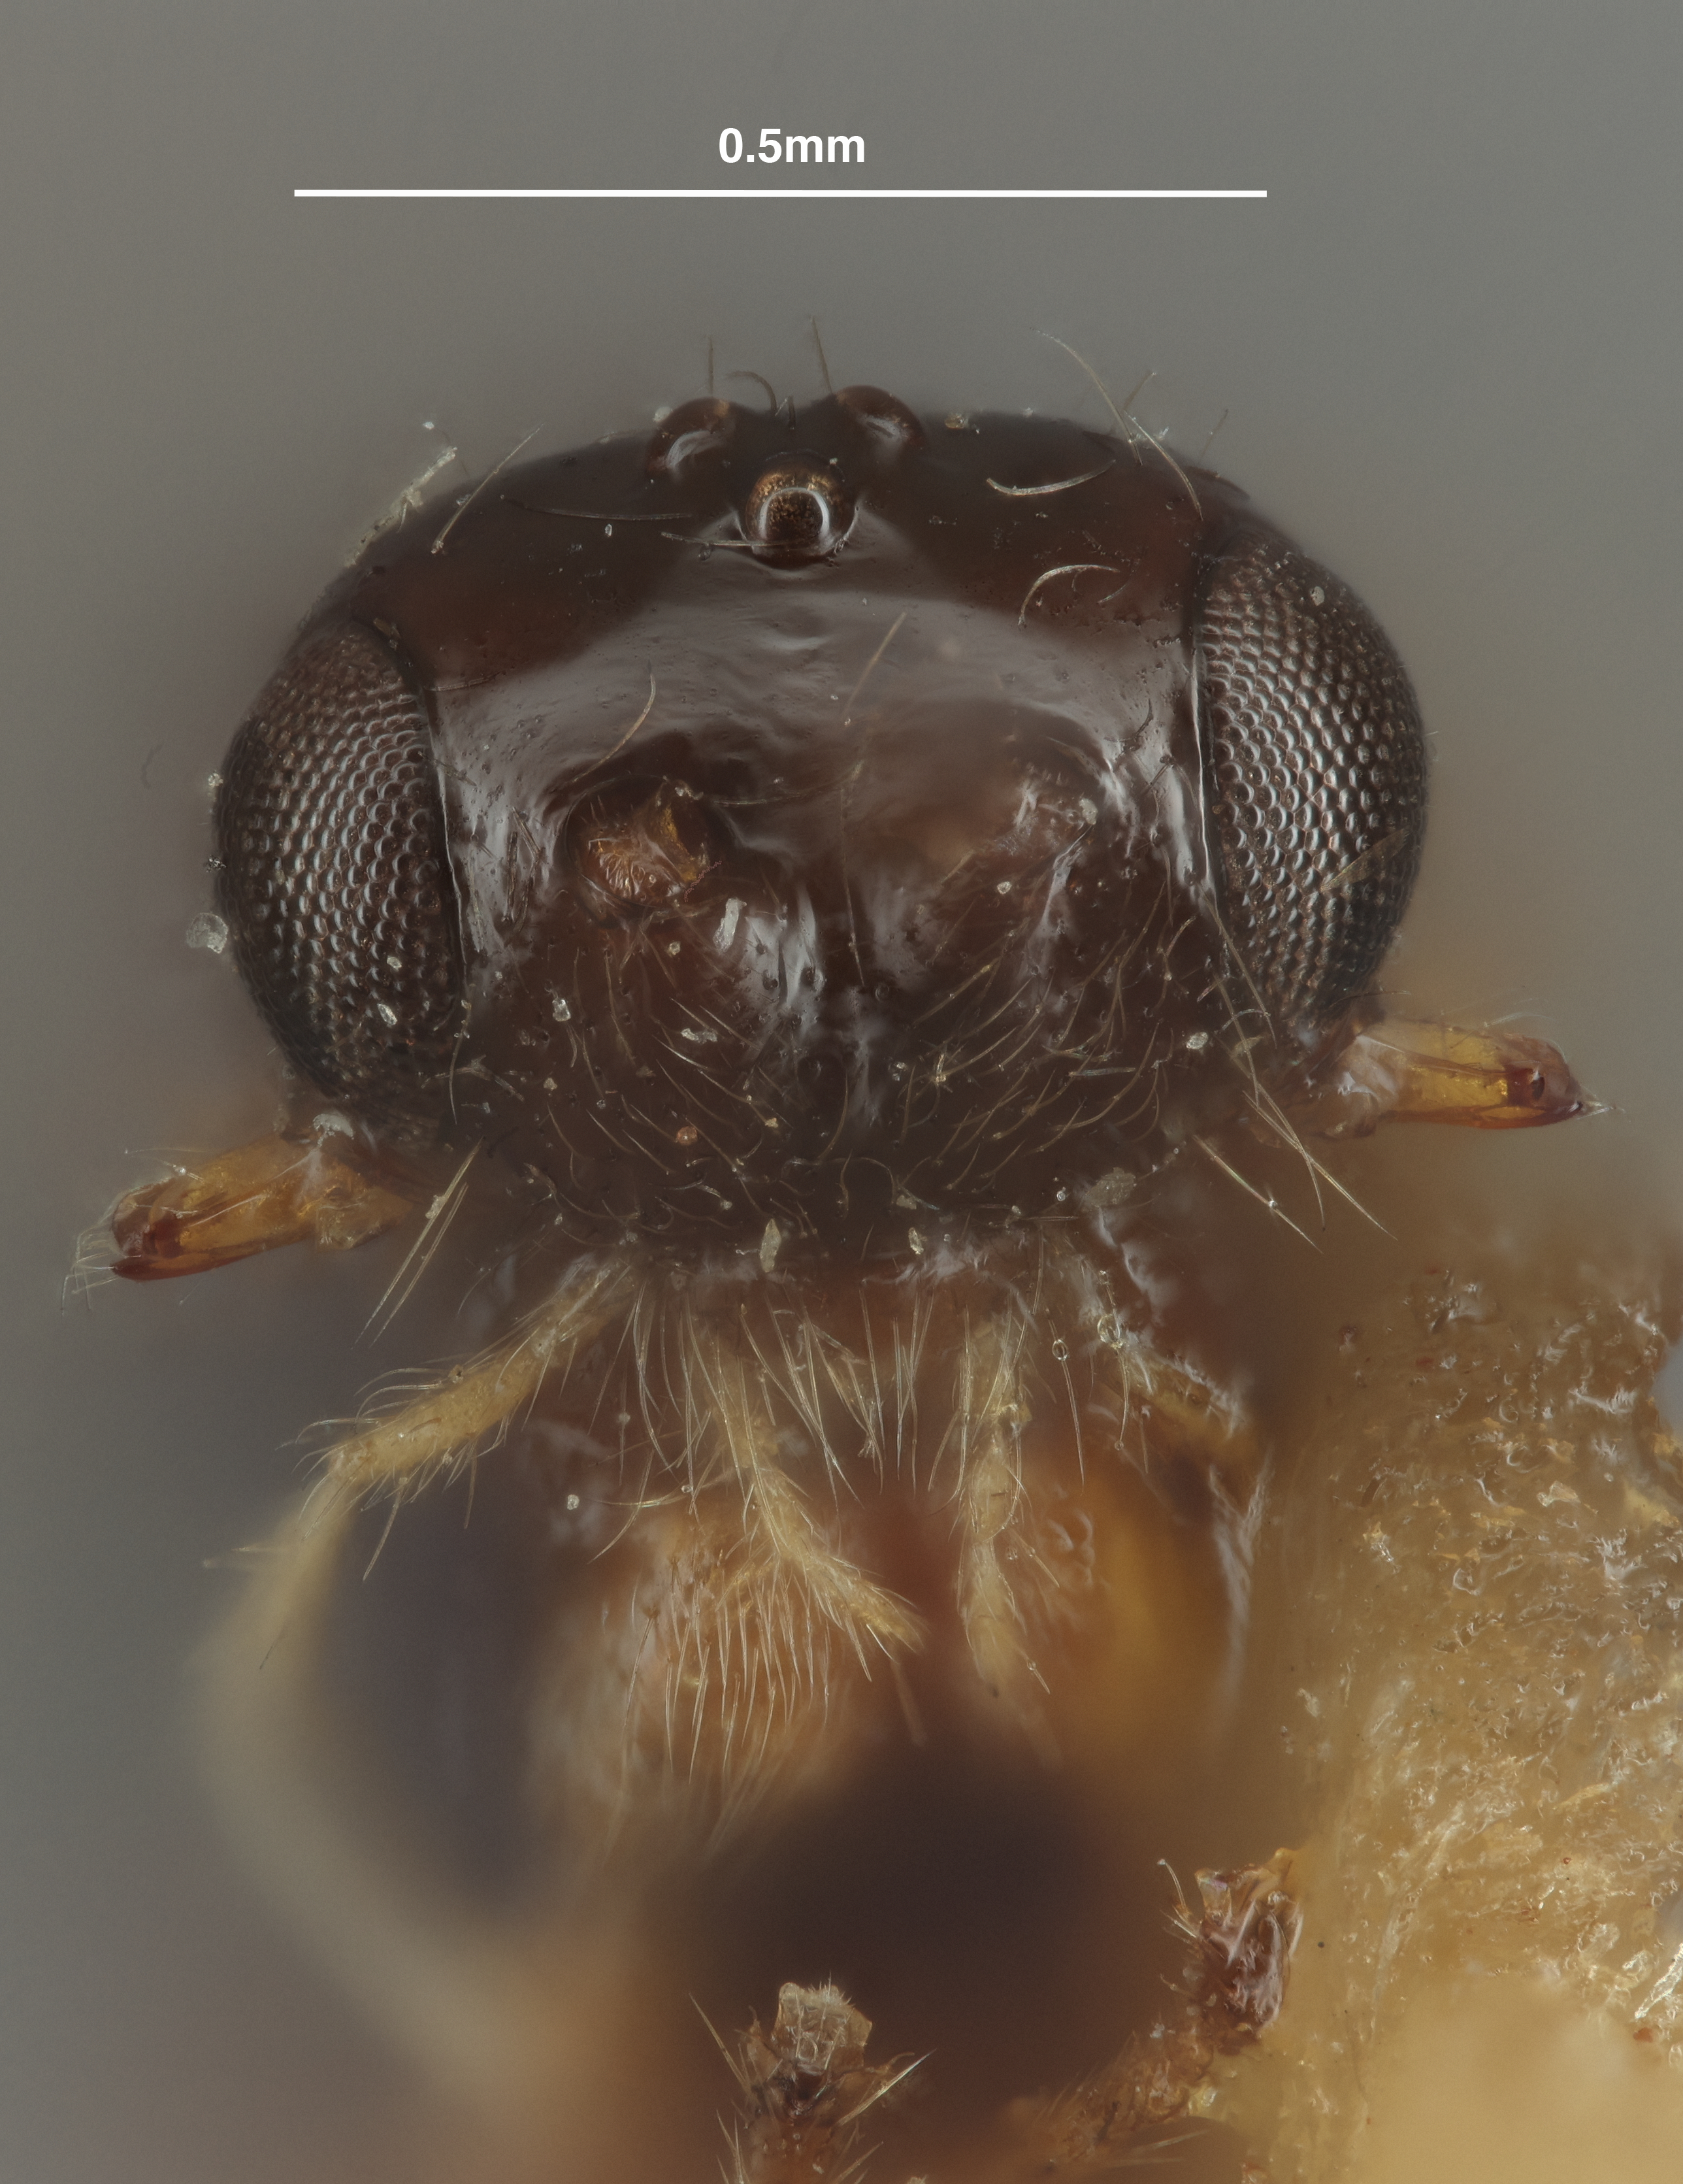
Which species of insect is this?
Synaldis segmentata
